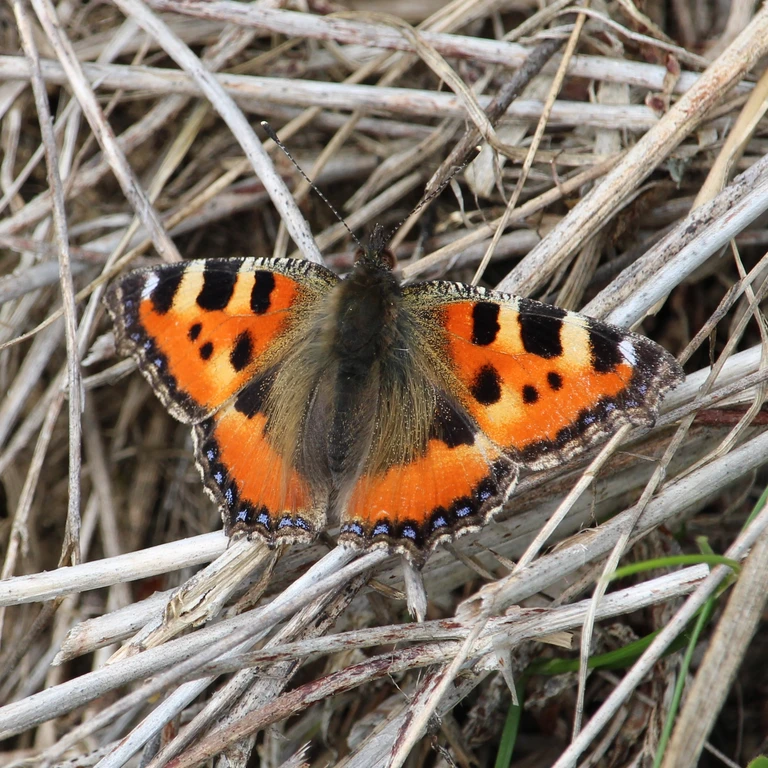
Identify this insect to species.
Aglais urticae
